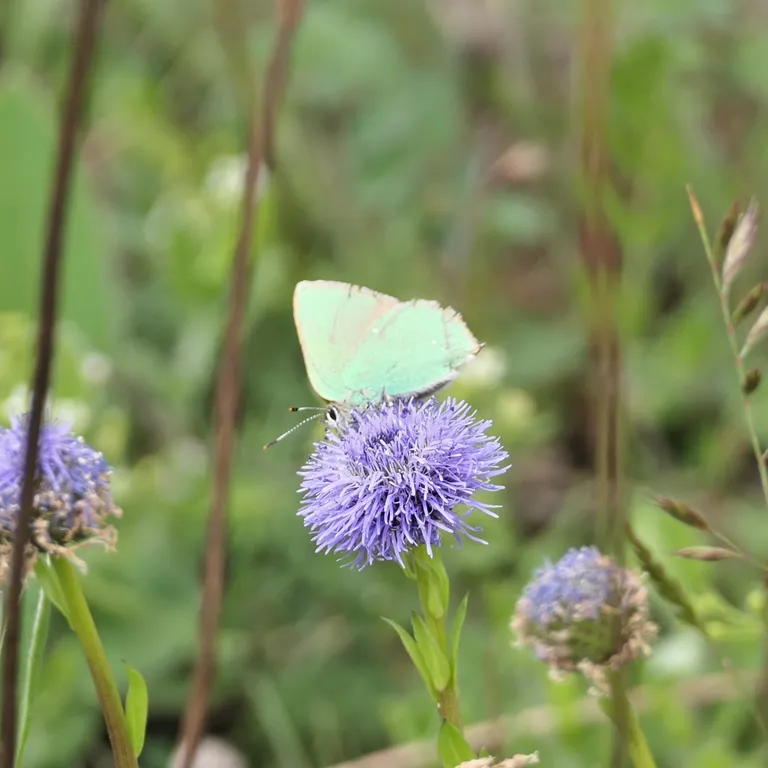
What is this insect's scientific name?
Callophrys rubi
